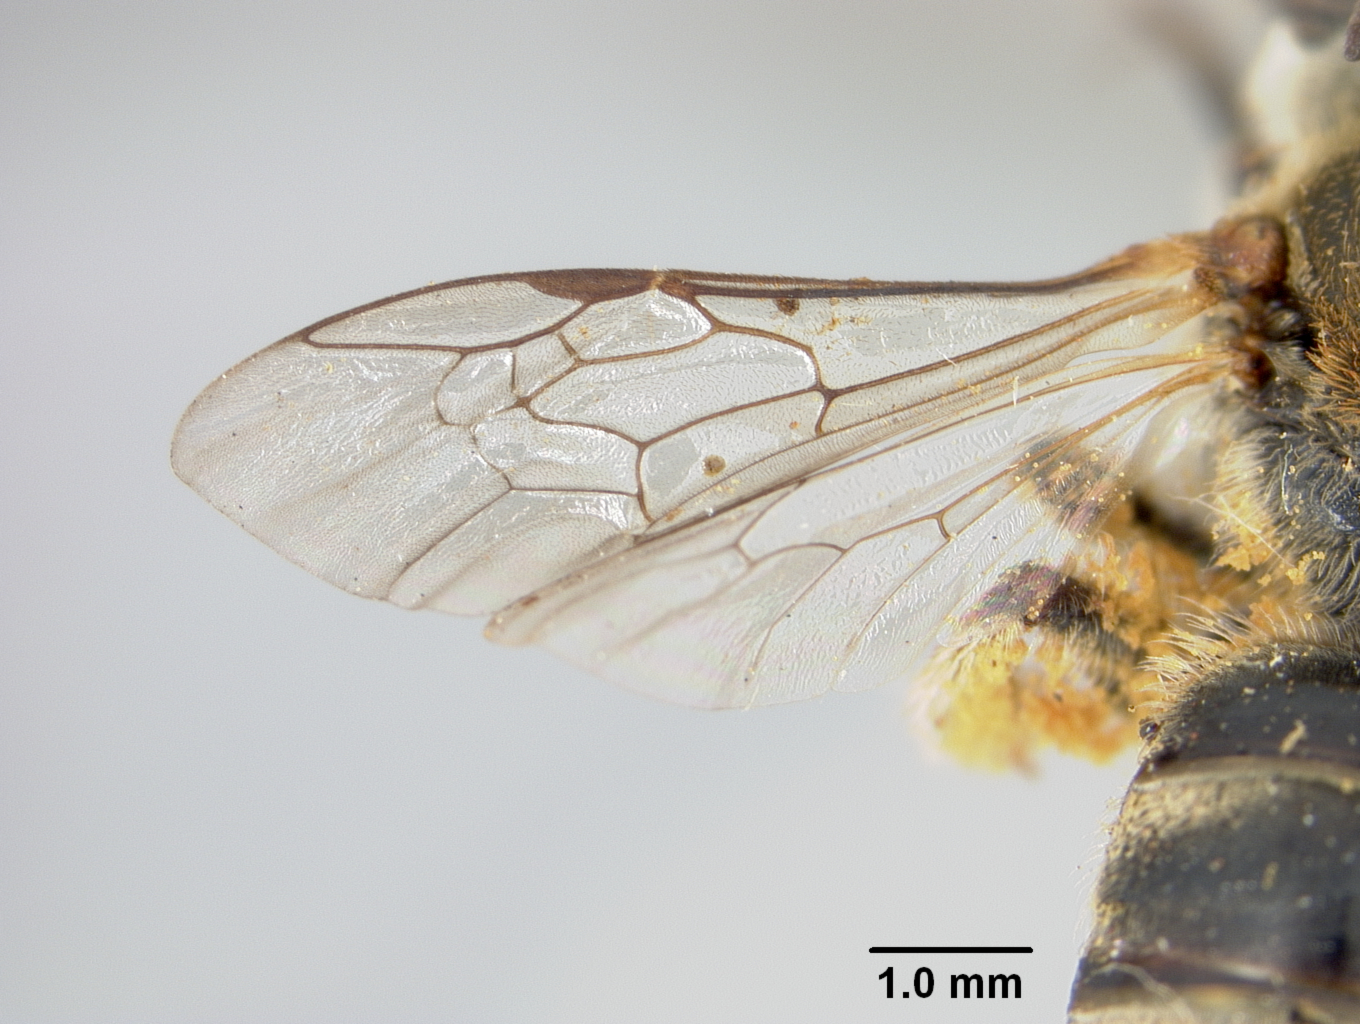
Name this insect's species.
Halictus rhodaspis
